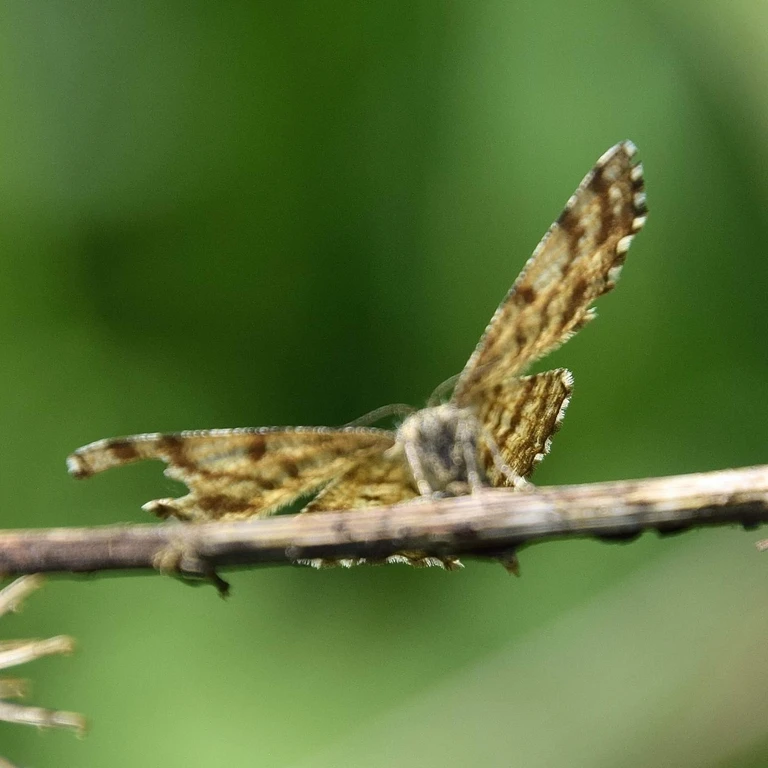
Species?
Ematurga atomaria
